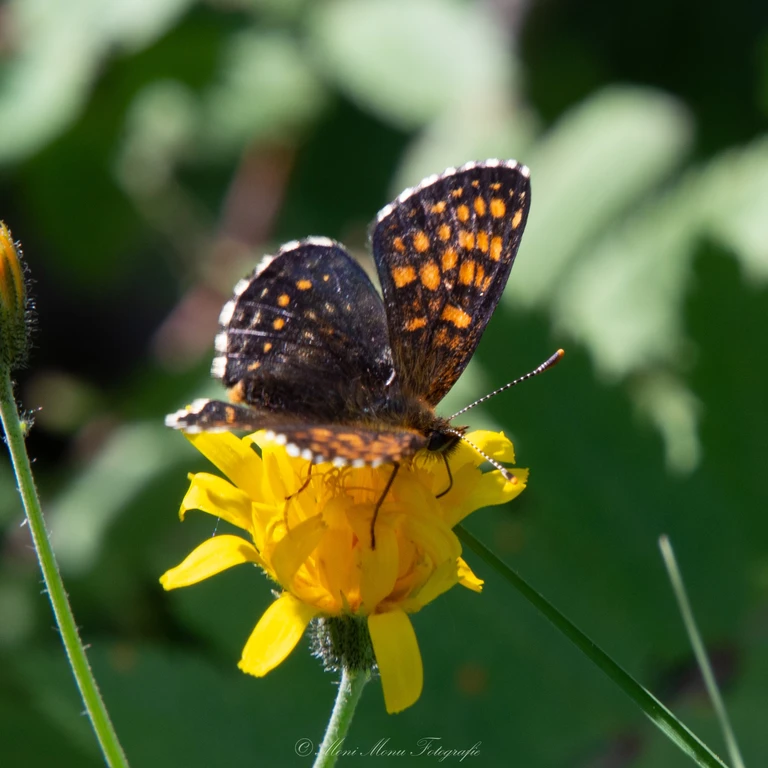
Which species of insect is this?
Melitaea diamina
